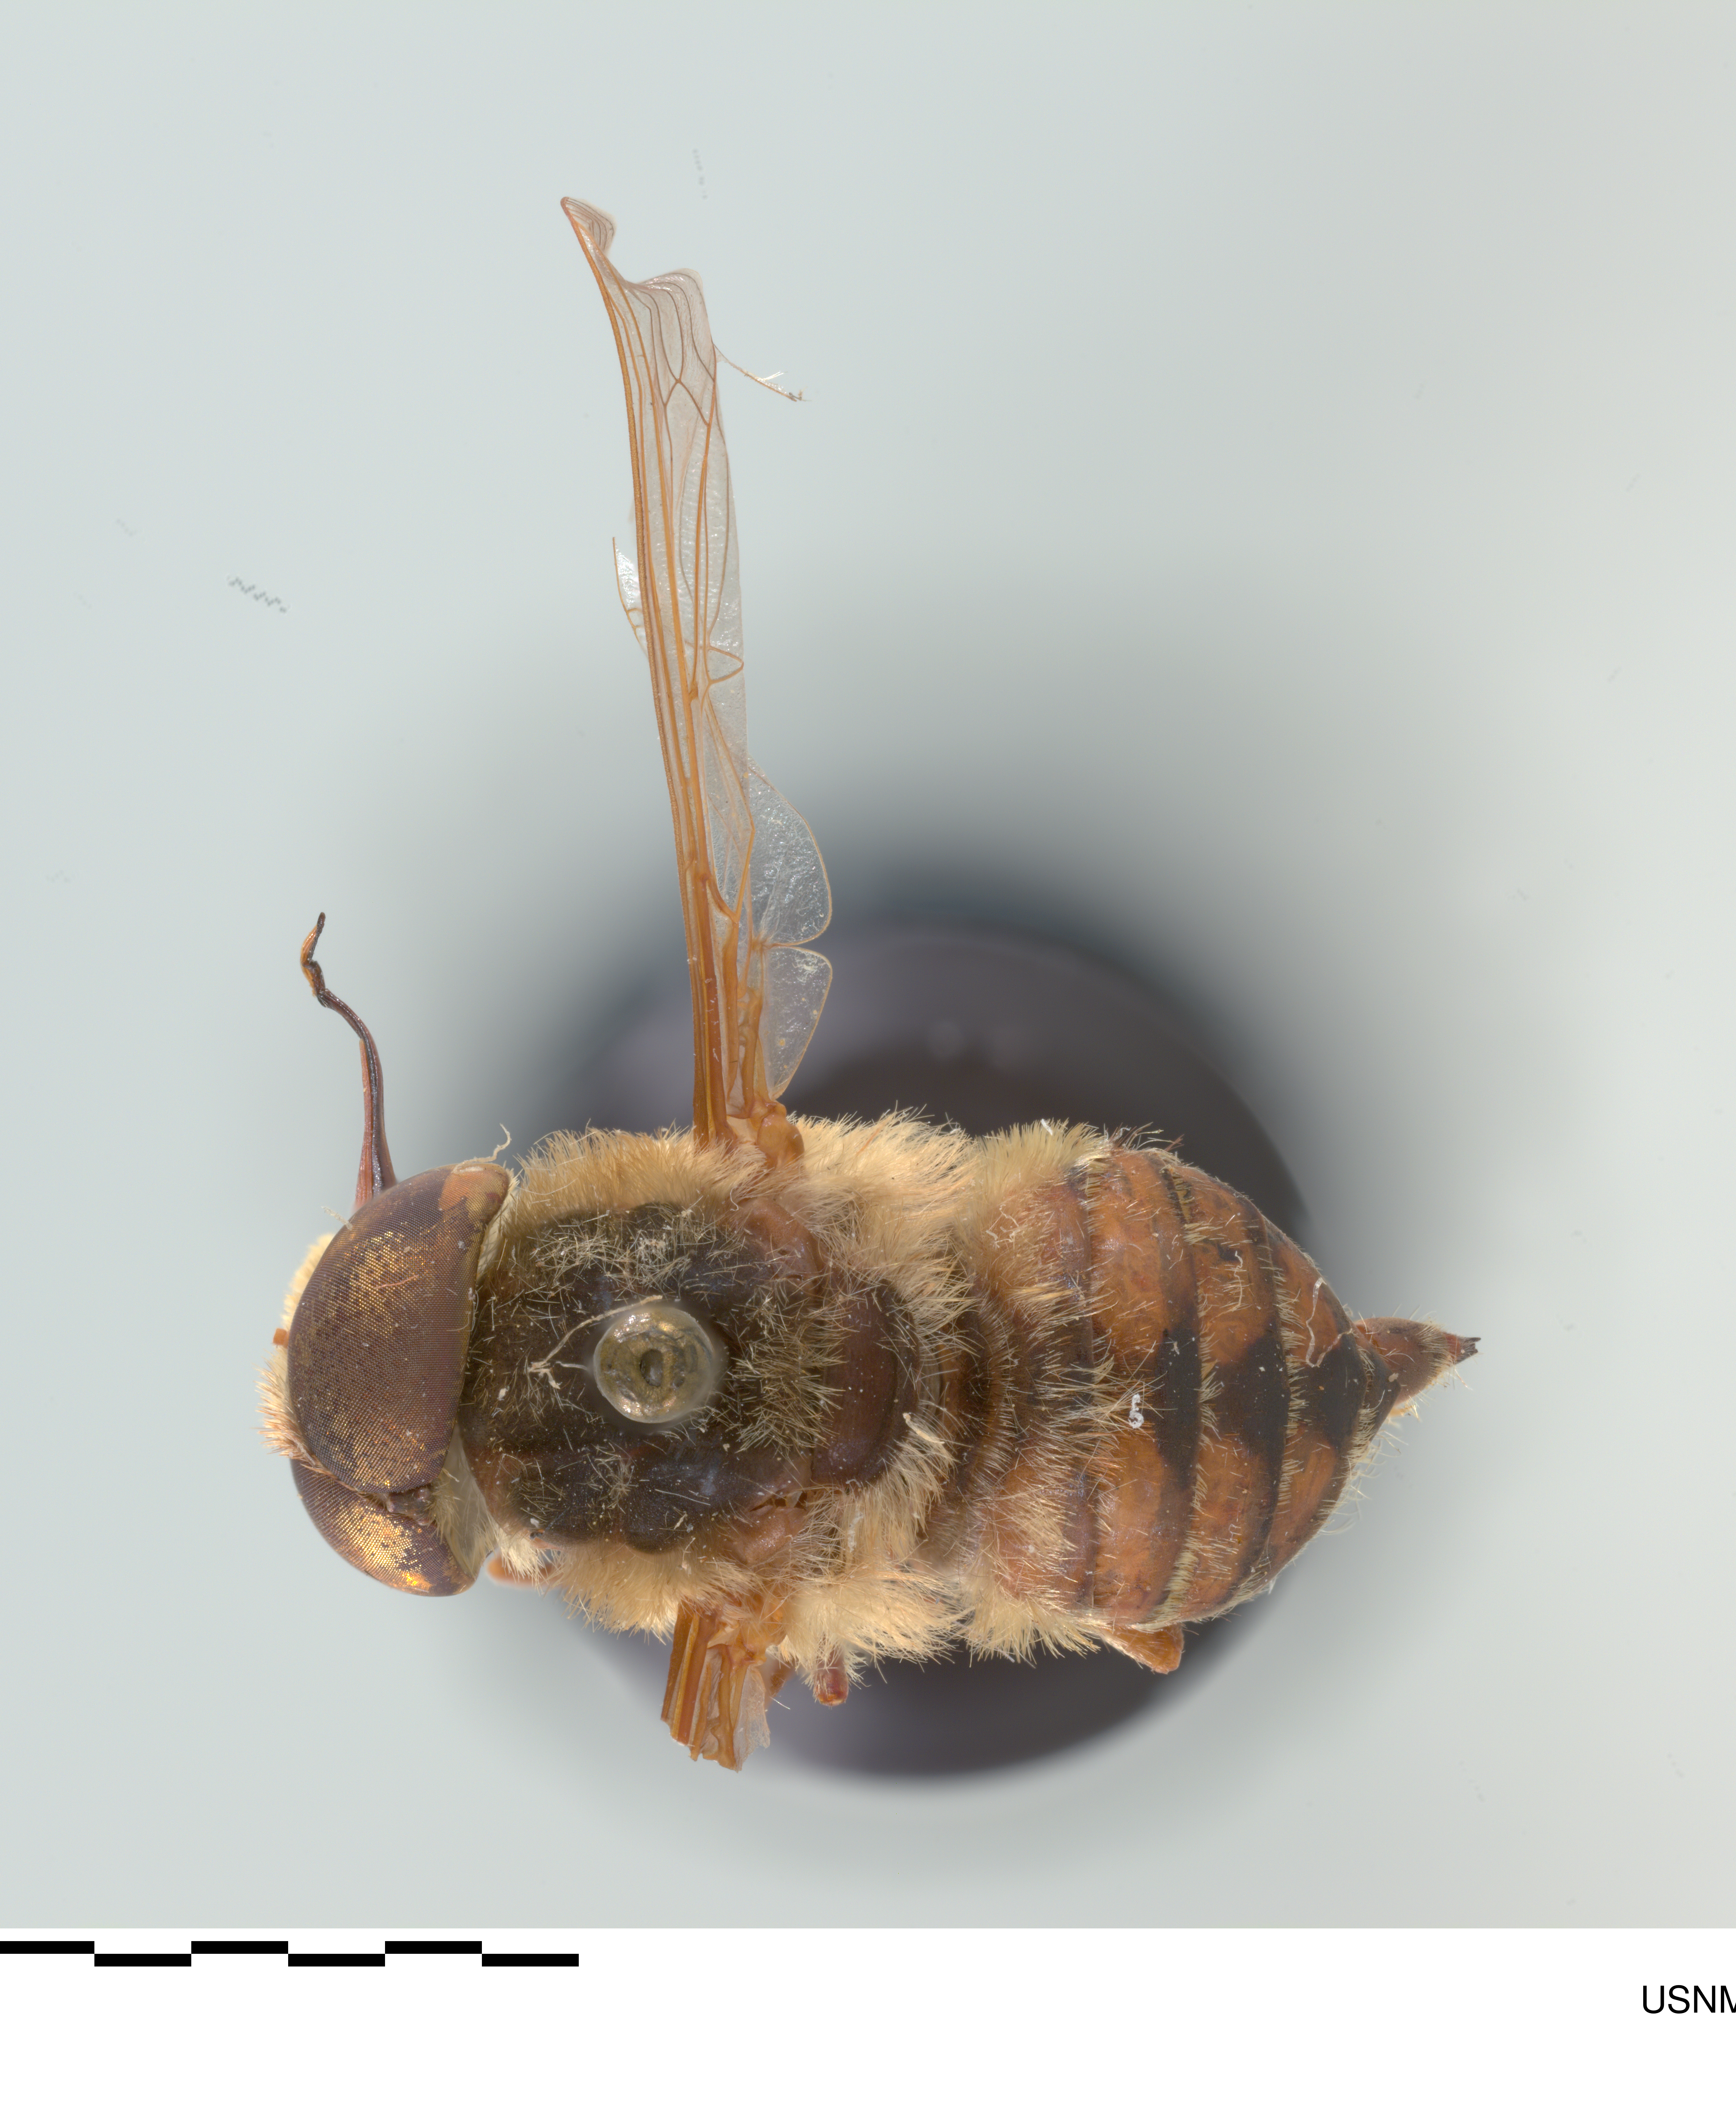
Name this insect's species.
Neorhynchocephalus volaticus
